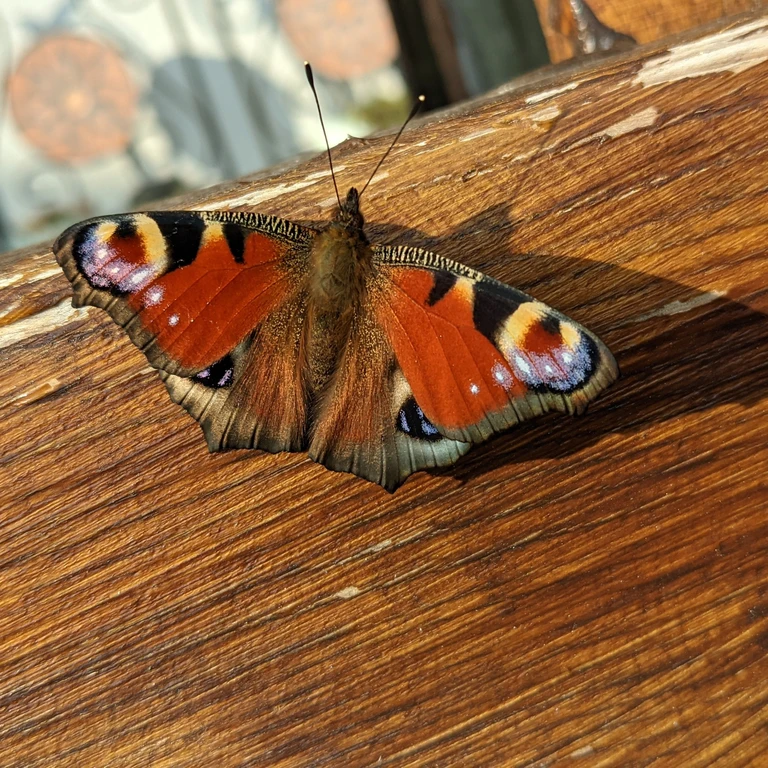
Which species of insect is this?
Aglais io
